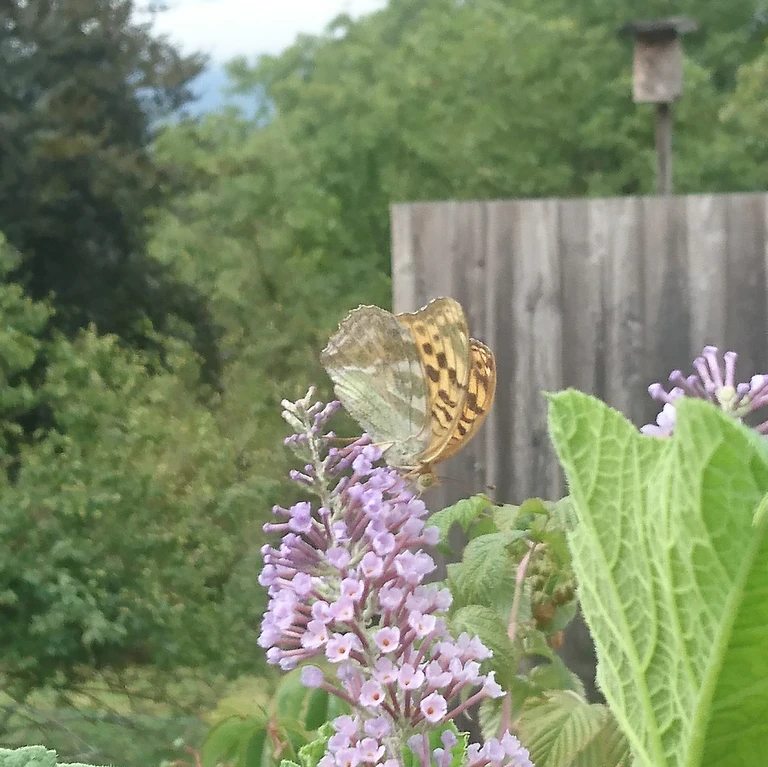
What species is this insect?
Argynnis paphia
